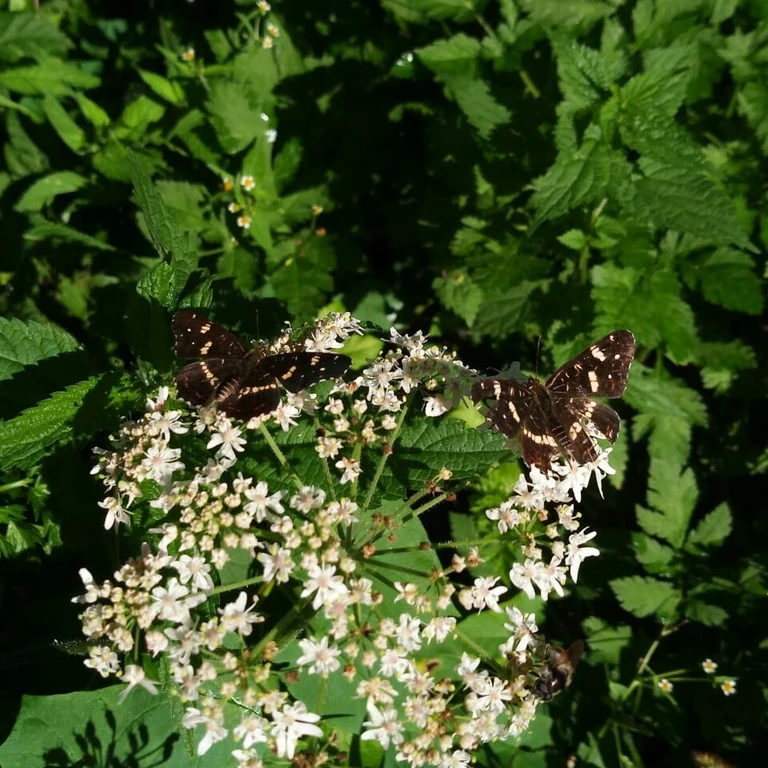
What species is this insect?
Araschnia levana
